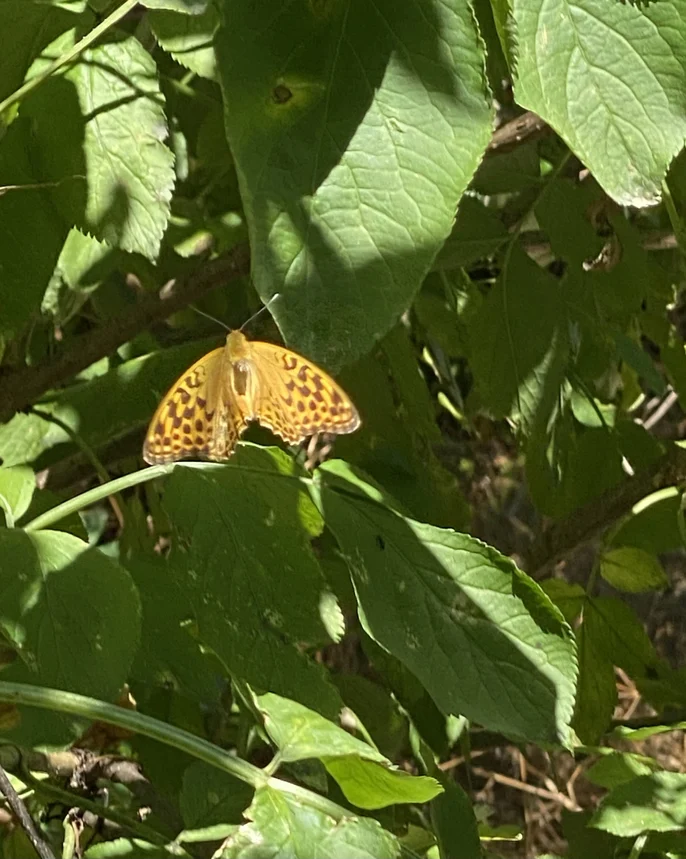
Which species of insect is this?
Argynnis paphia
